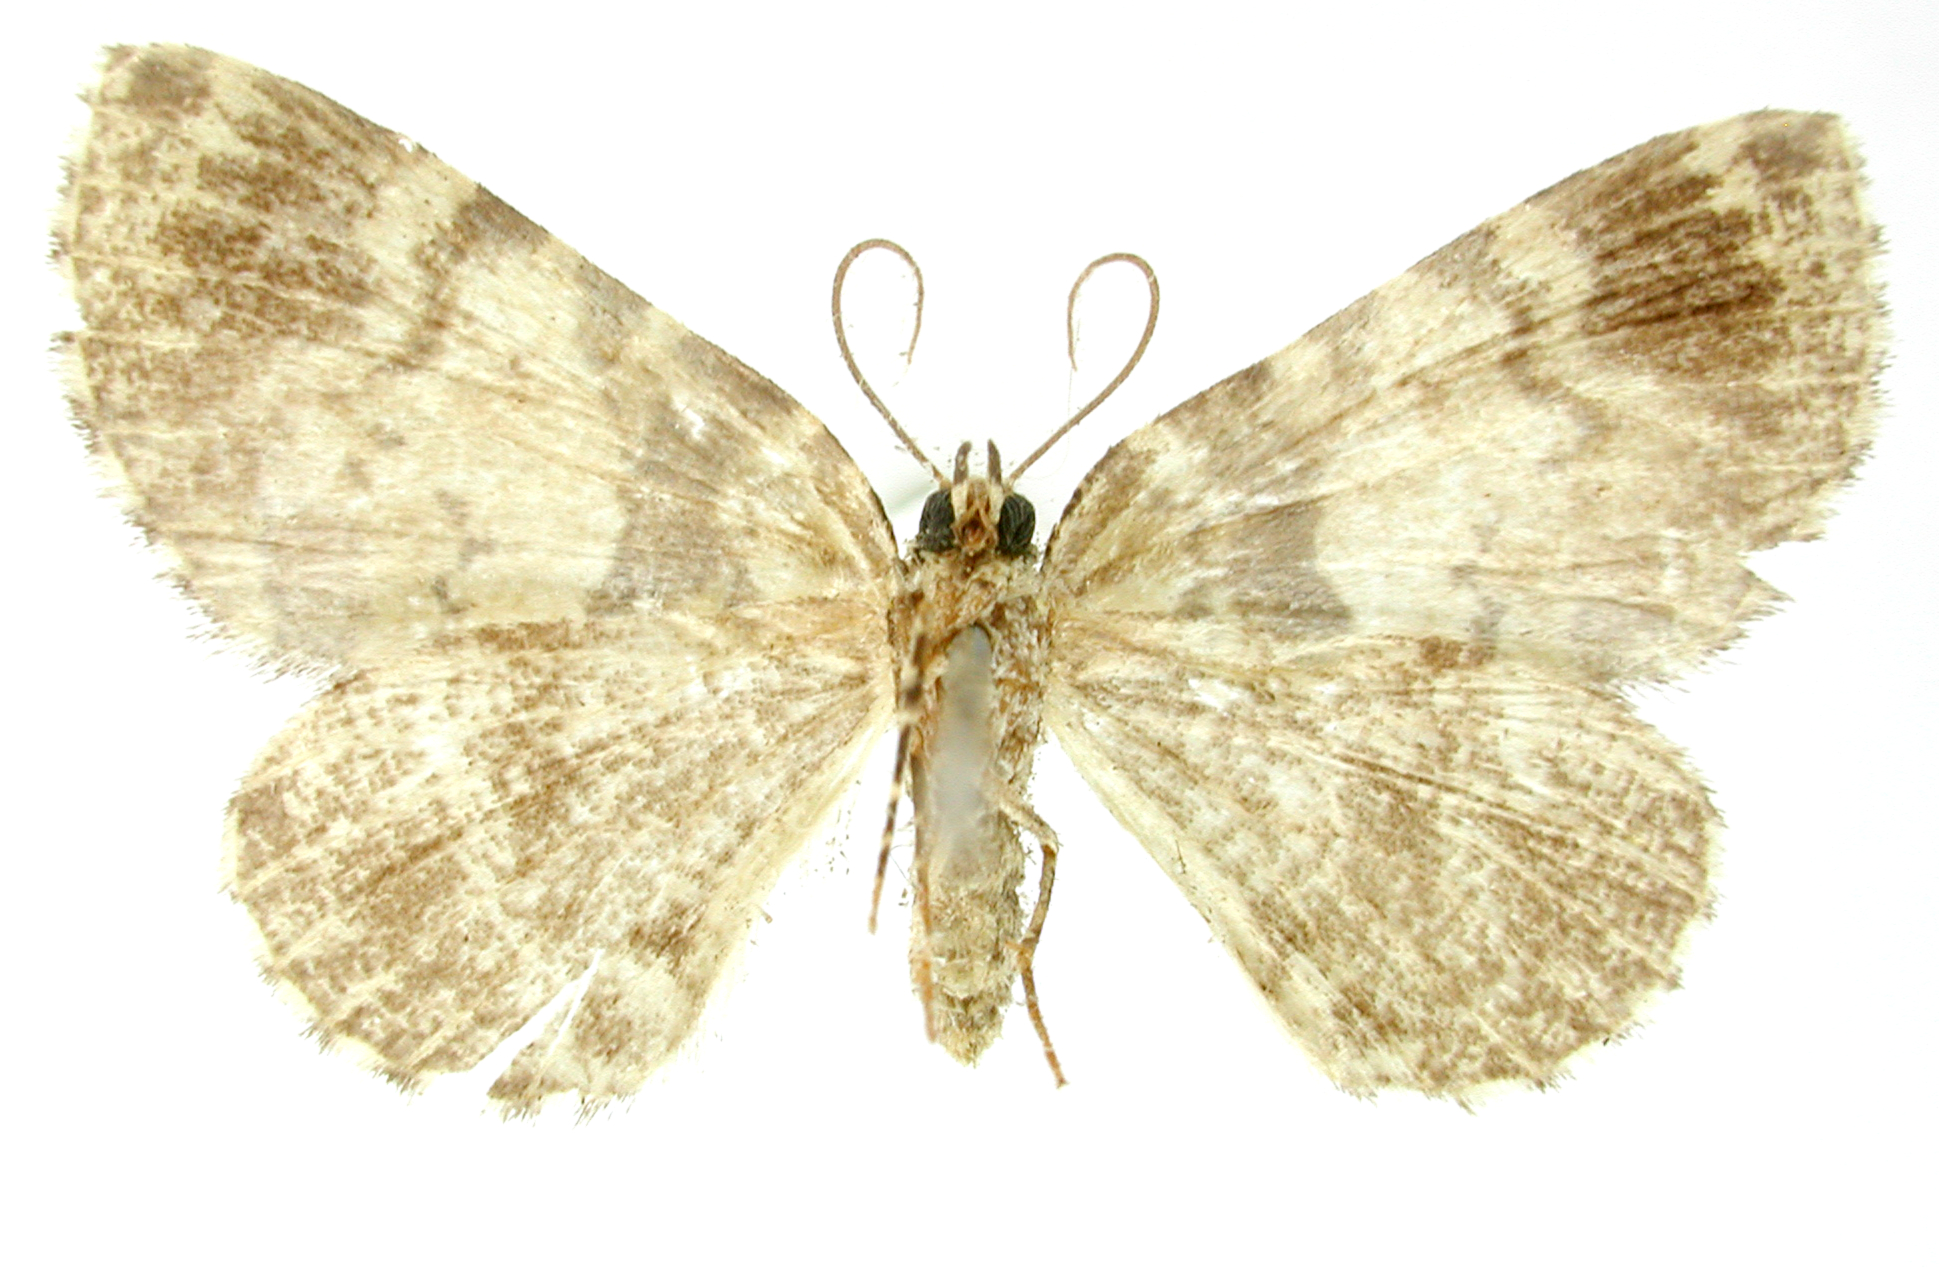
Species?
Rhodomena cachiria
